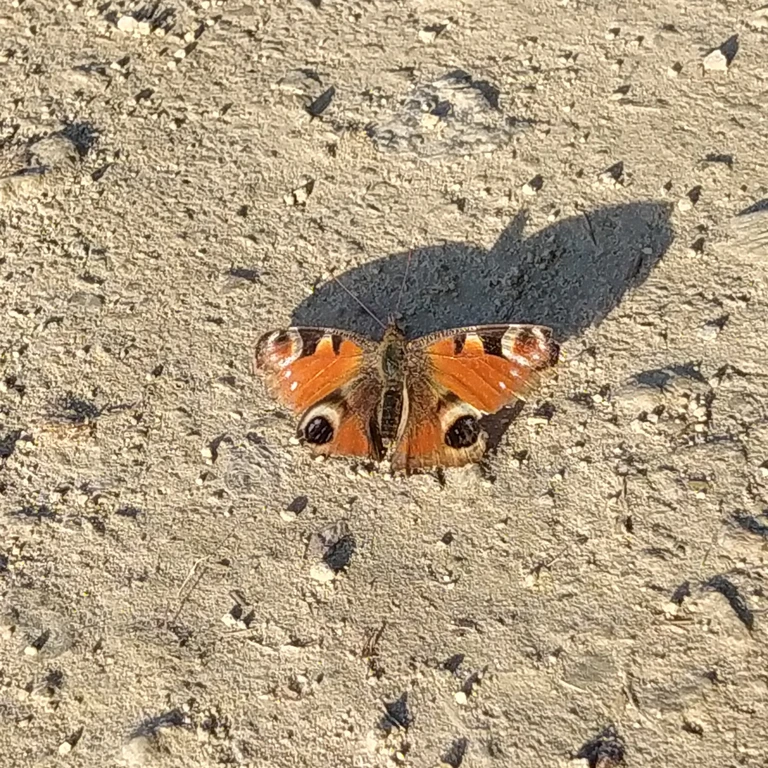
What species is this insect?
Aglais io
